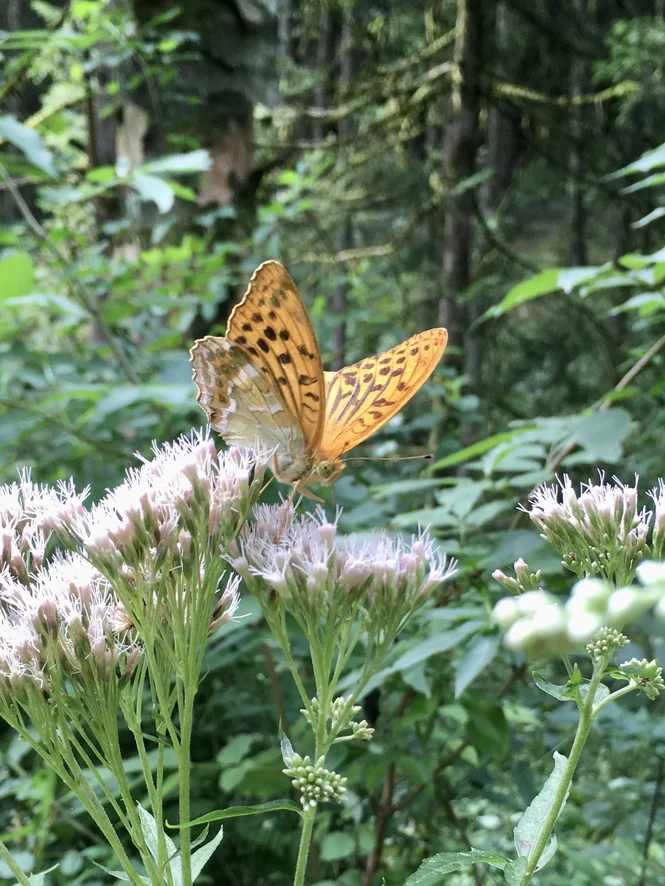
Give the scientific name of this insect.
Argynnis paphia
